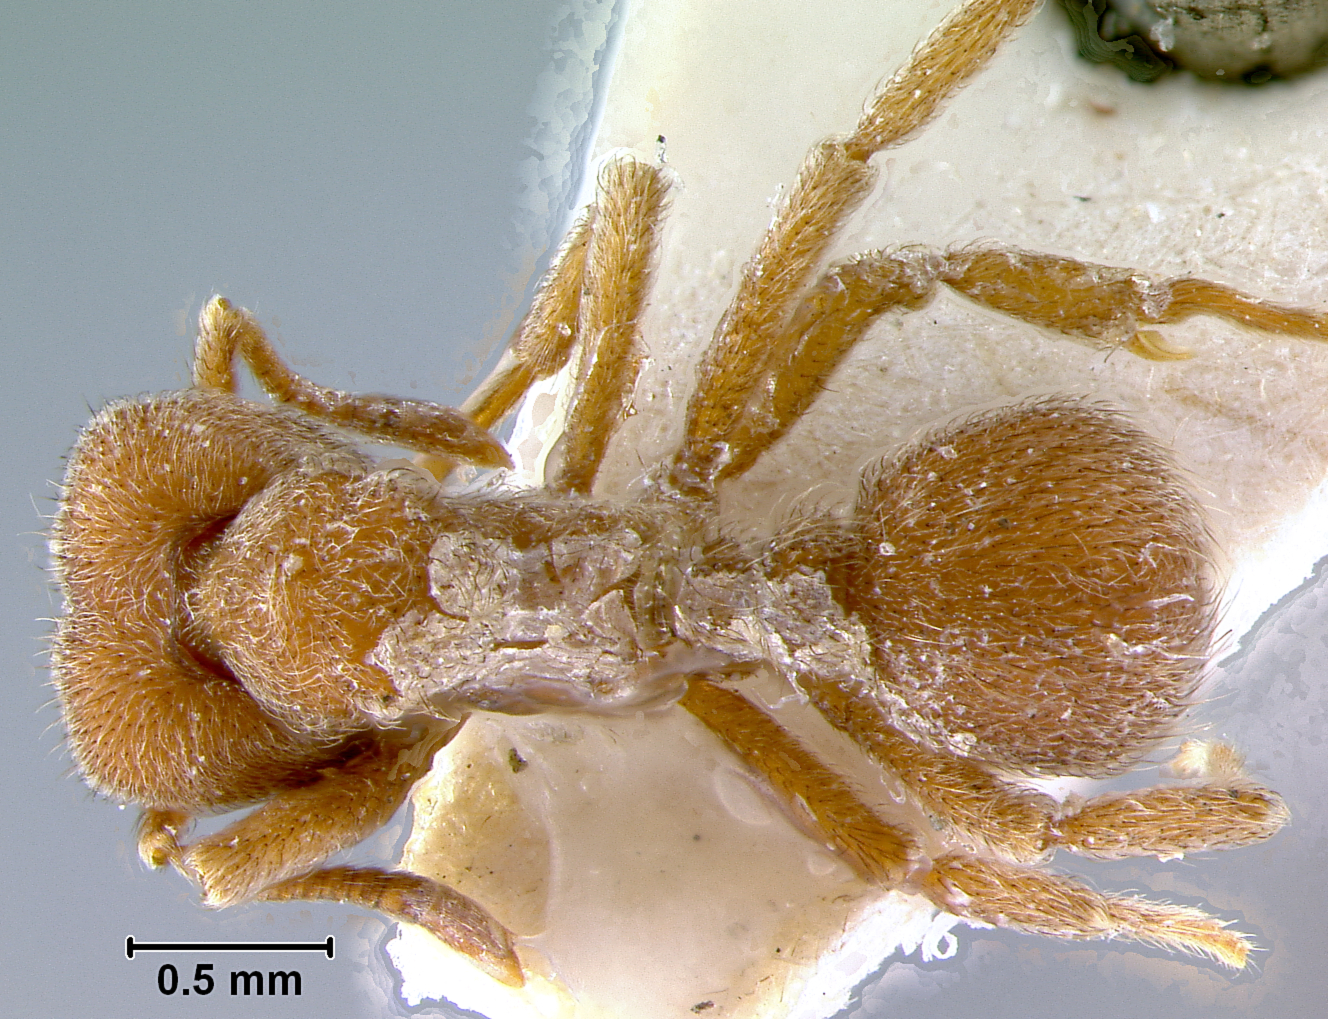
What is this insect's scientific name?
Sericomyrmex diego
